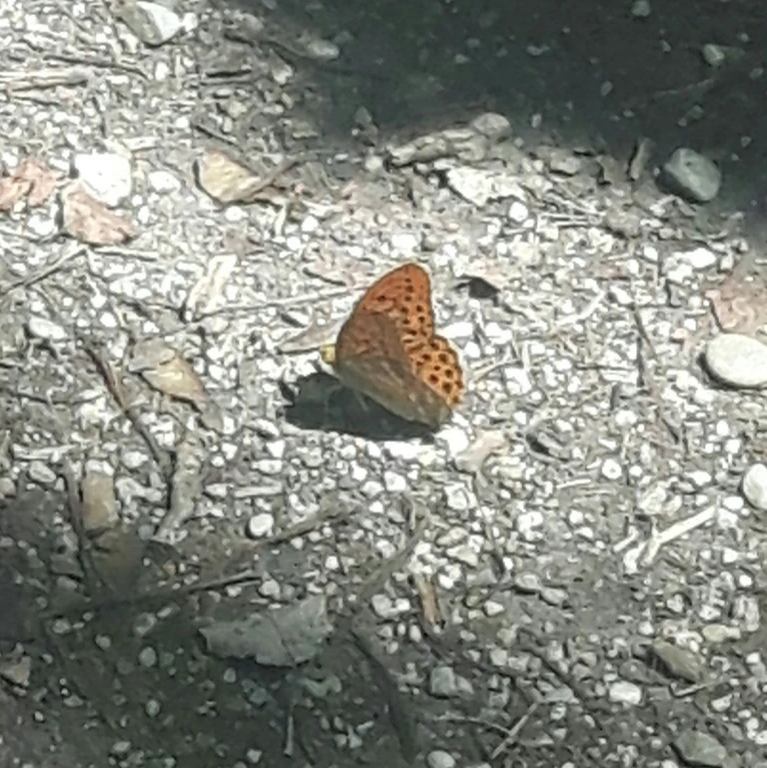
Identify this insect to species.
Argynnis paphia
